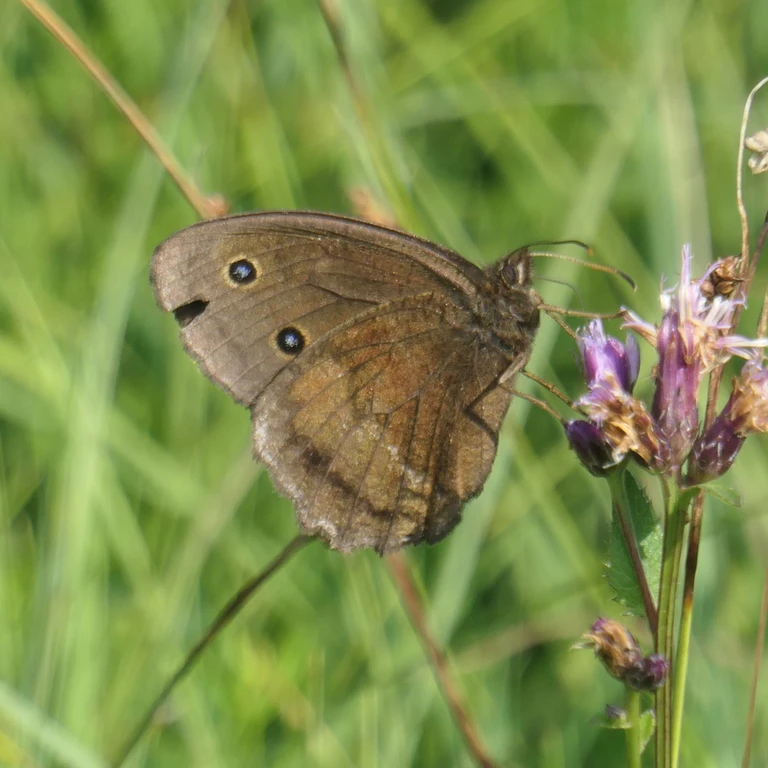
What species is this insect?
Minois dryas
